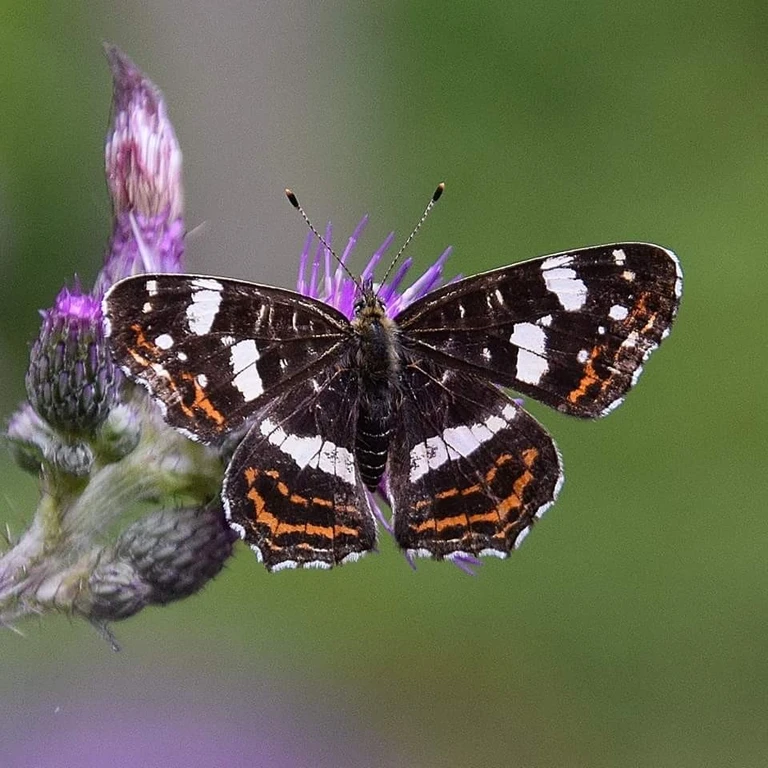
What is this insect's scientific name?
Araschnia levana
